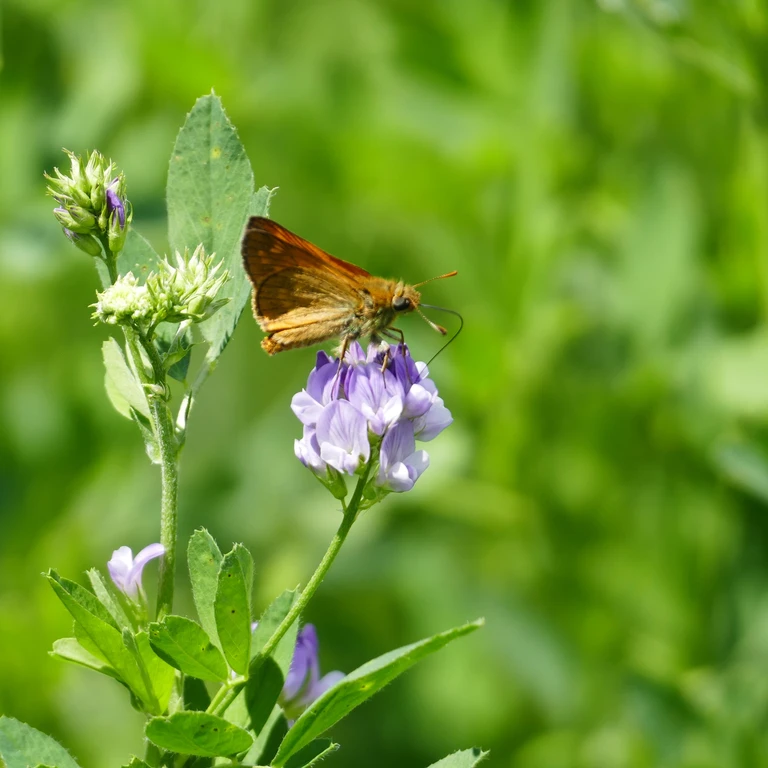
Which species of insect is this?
Ochlodes sylvanus (also Ochlodes venata)
